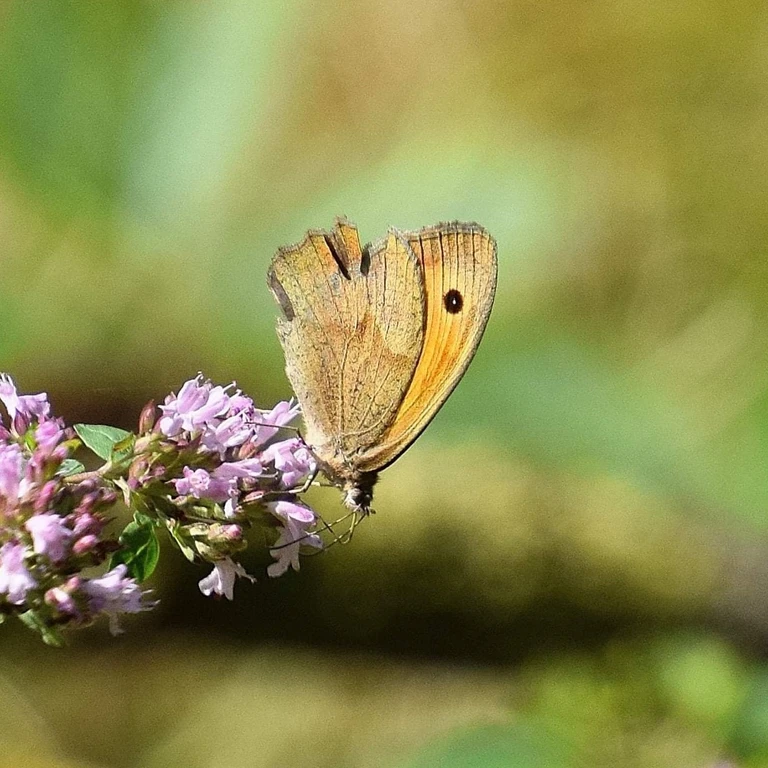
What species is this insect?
Maniola jurtina
